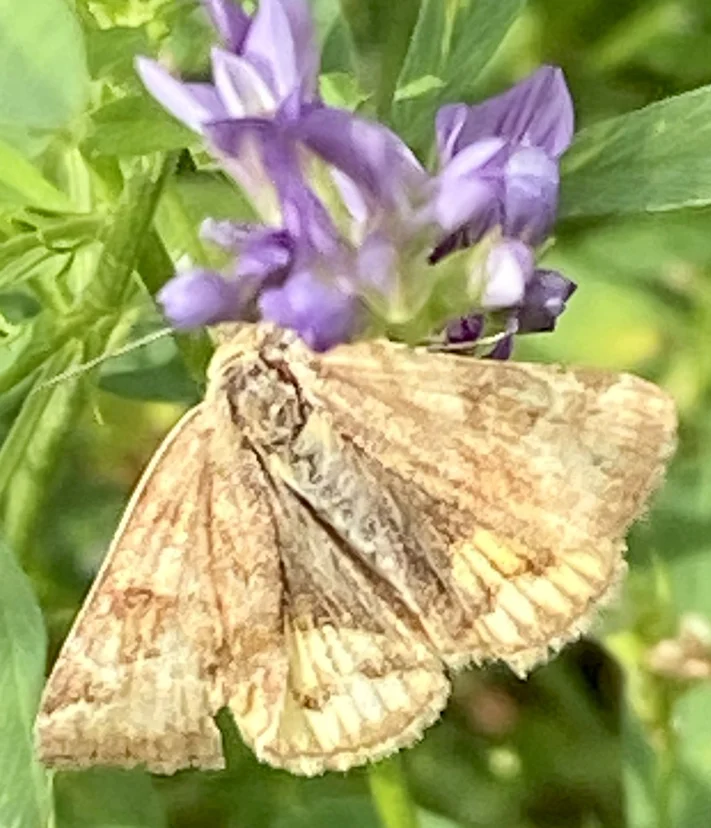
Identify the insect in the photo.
Euclidia glyphica
